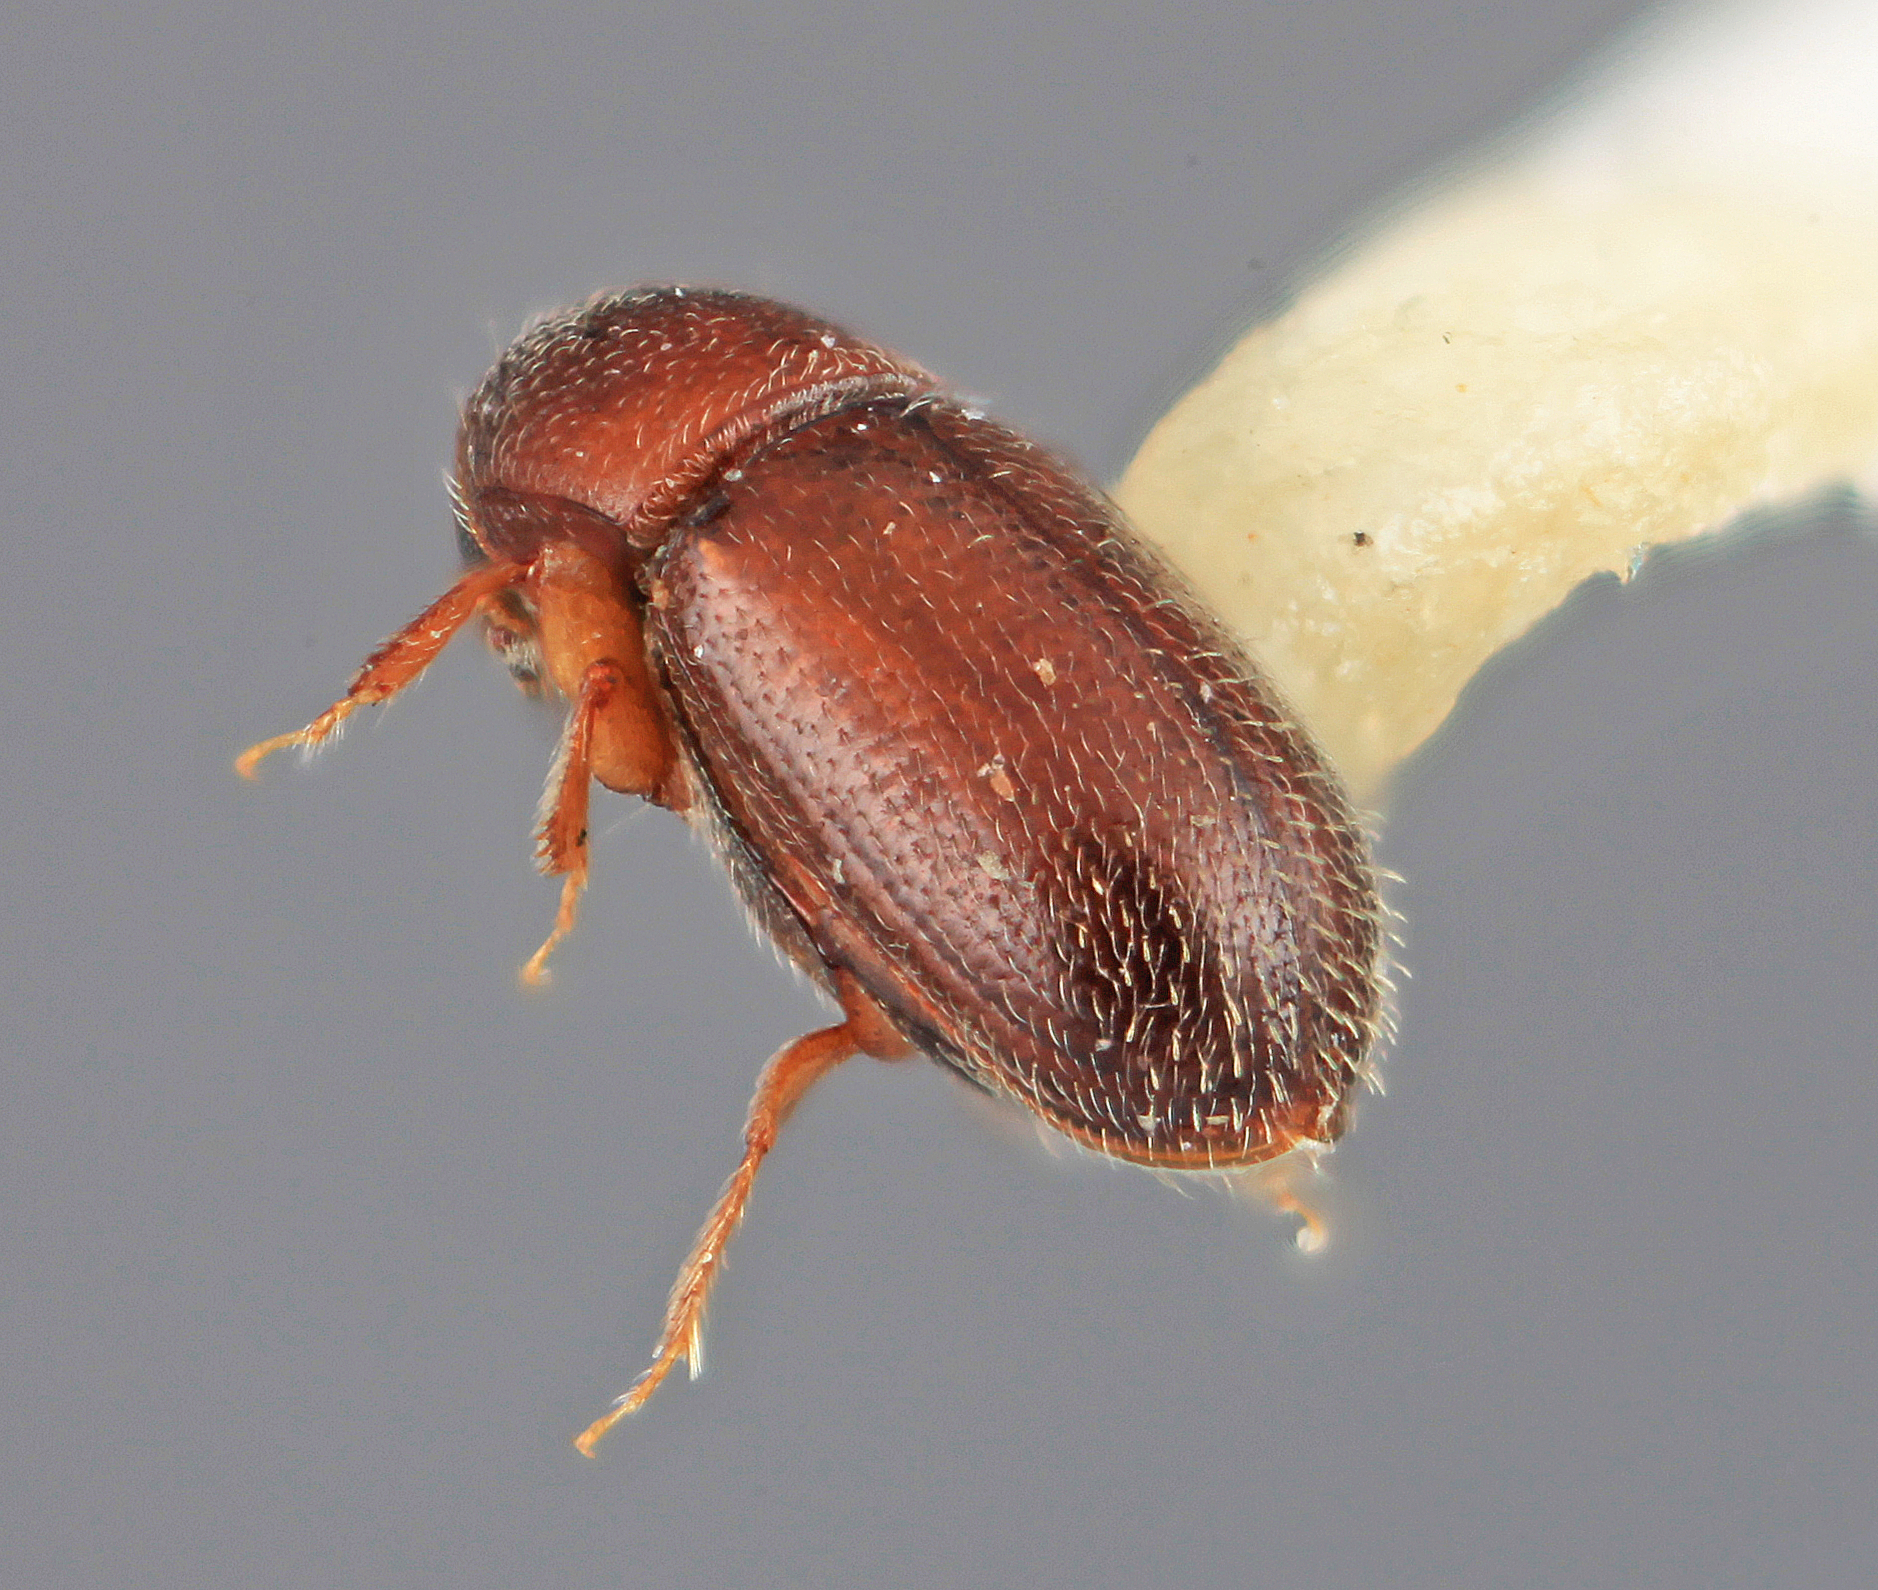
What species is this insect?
Scolytodes erineophilus
